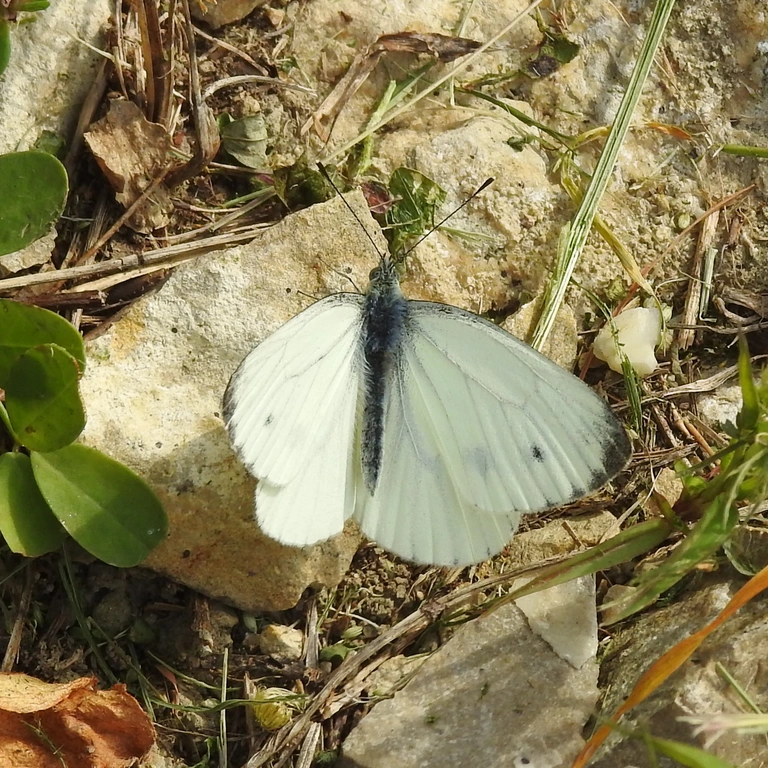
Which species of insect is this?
Pieris napi
